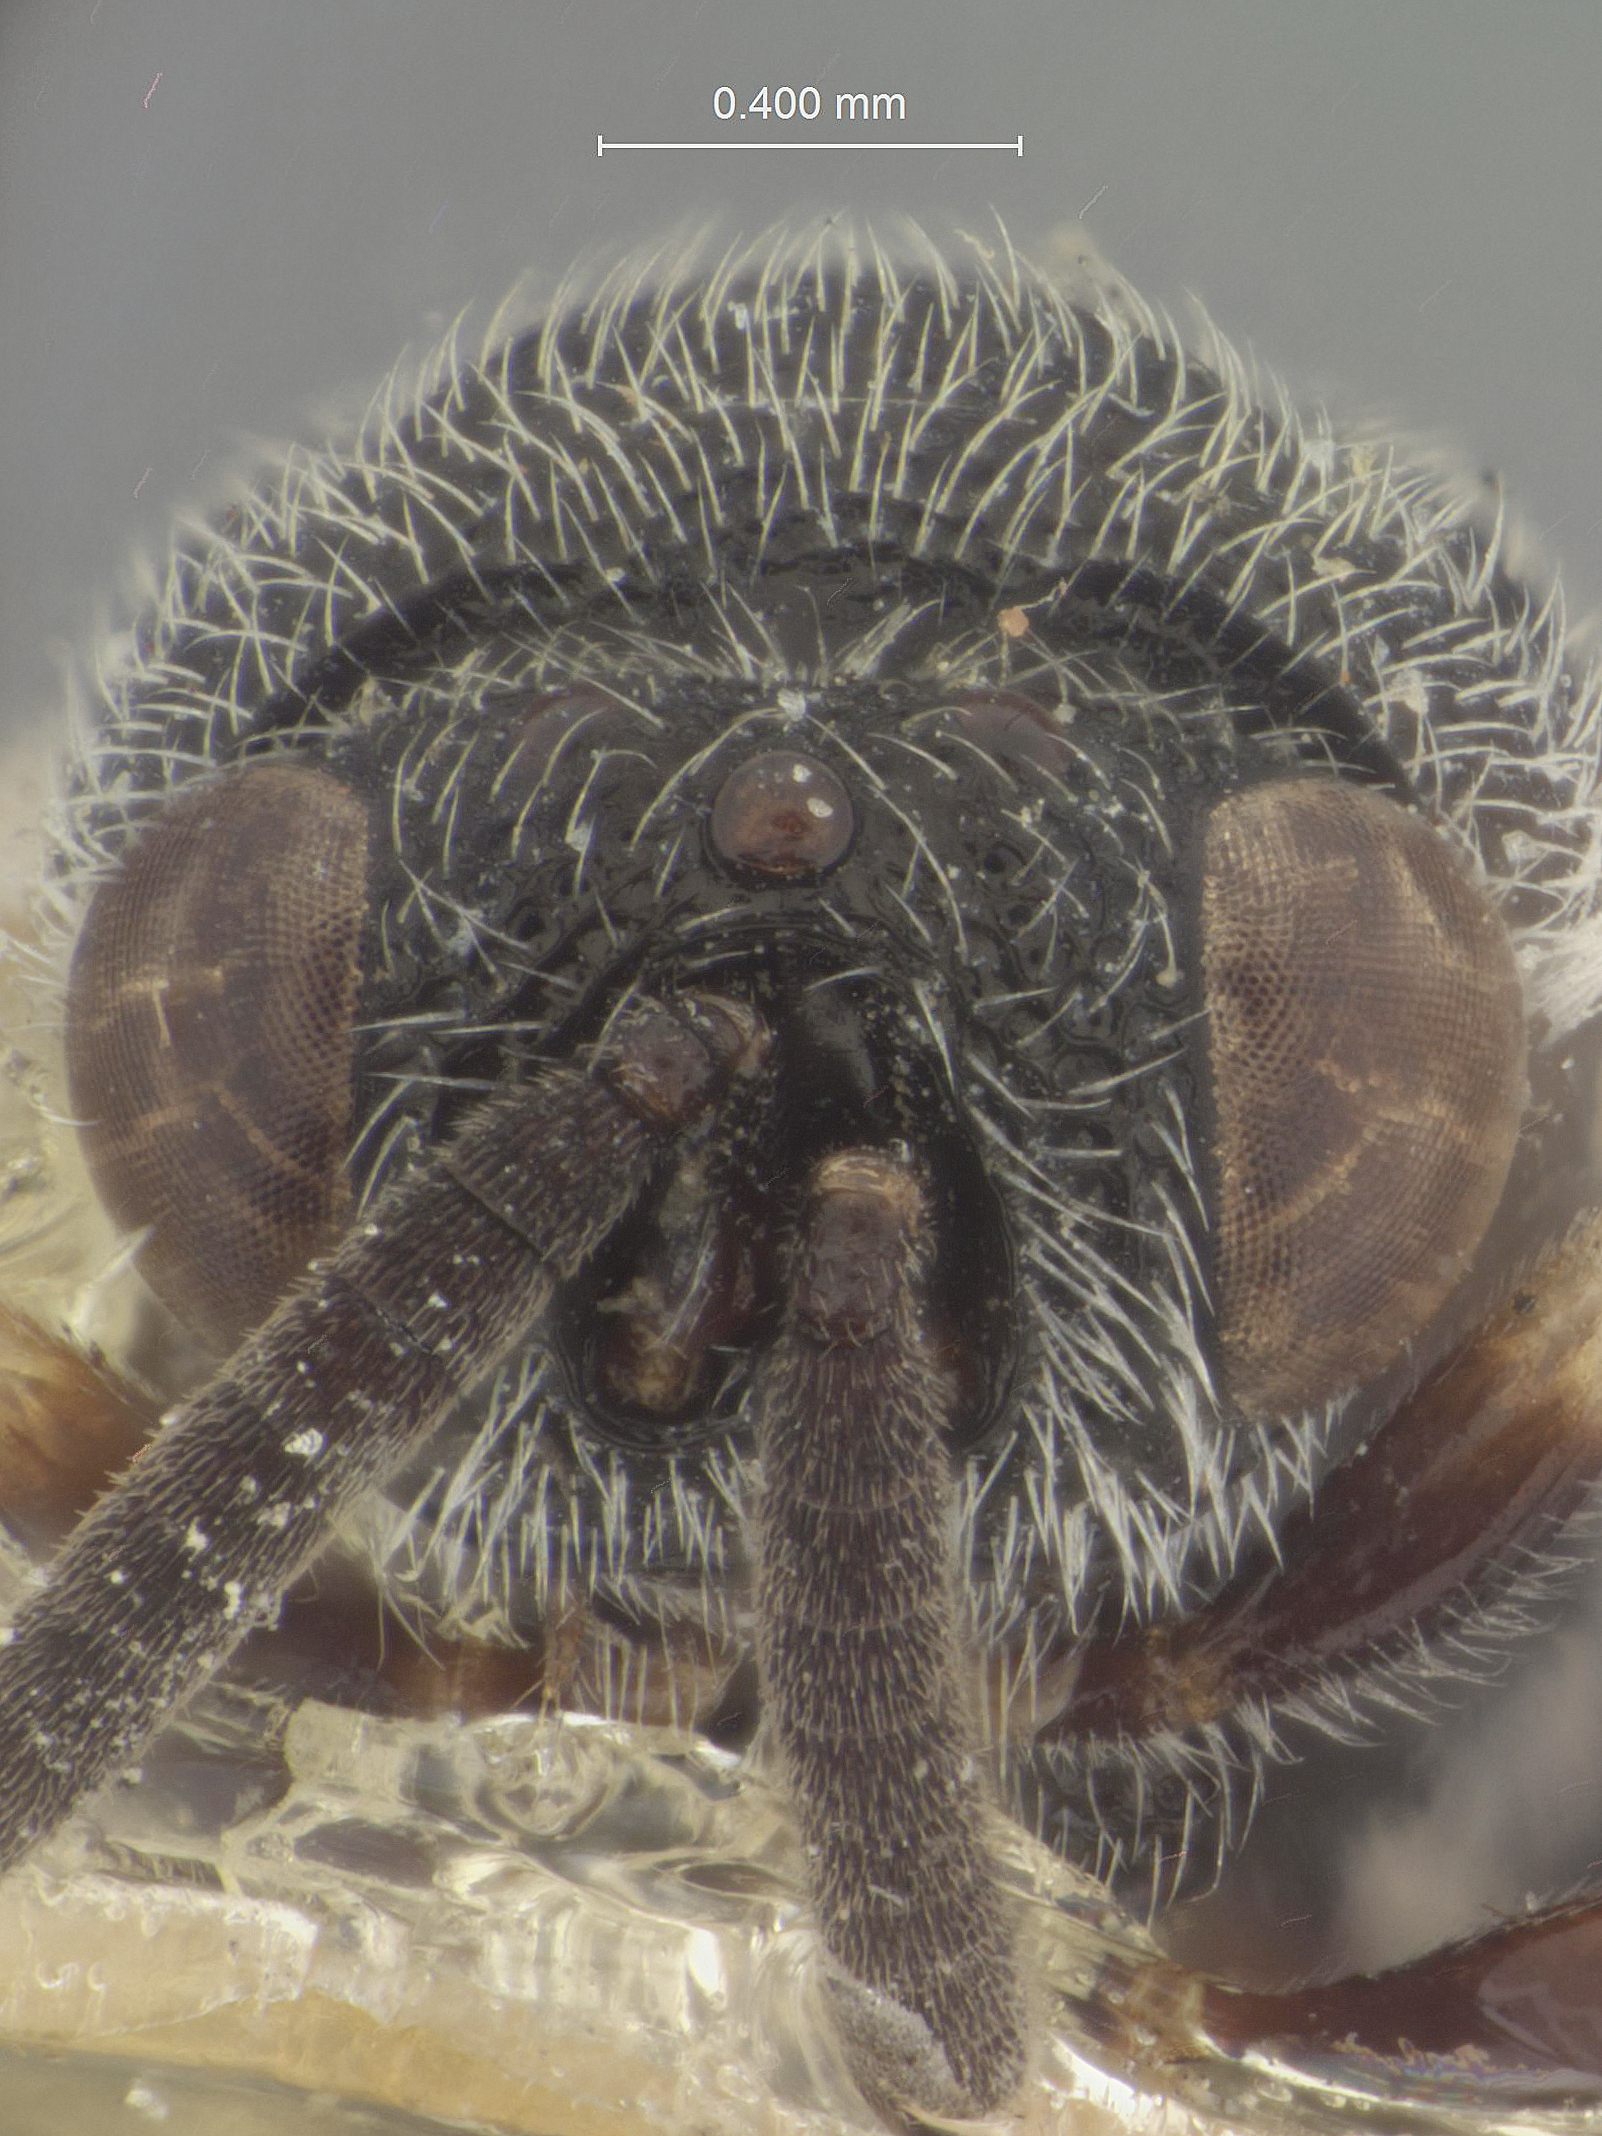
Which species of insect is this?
Brachymeria carinatifrons
